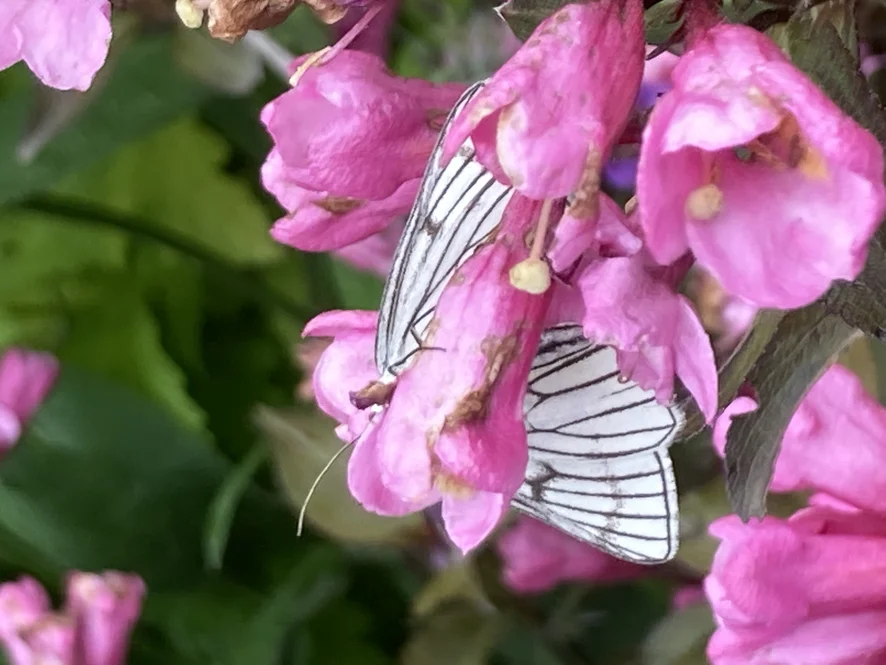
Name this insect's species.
Siona lineata
